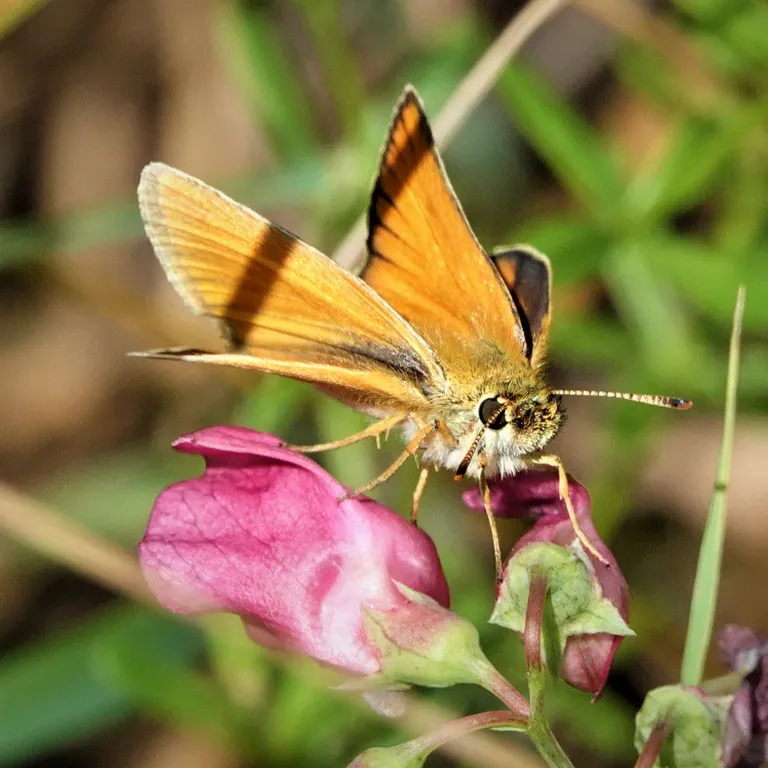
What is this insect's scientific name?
Thymelicus sylvestris
